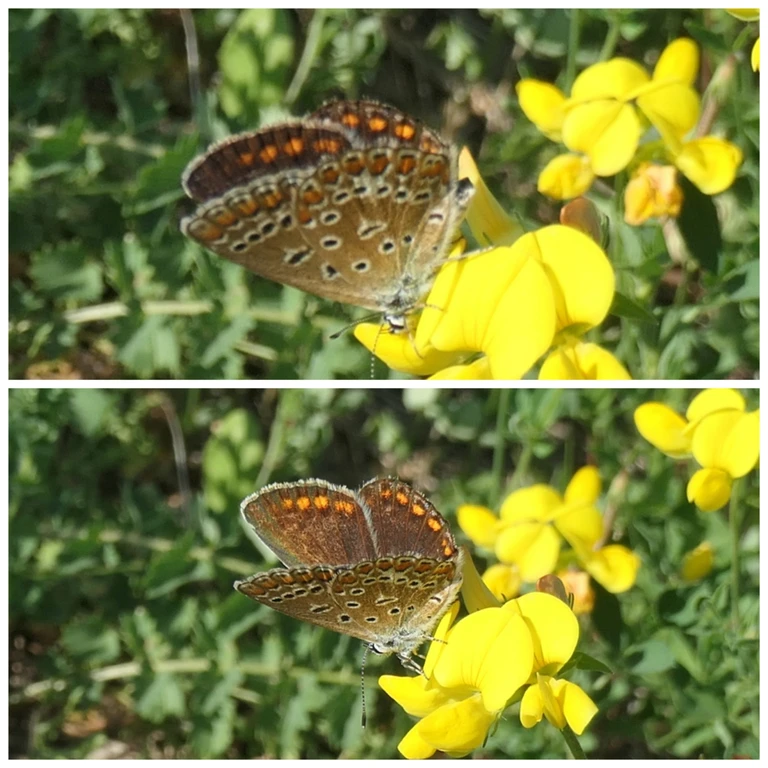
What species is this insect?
Polyommatus icarus
